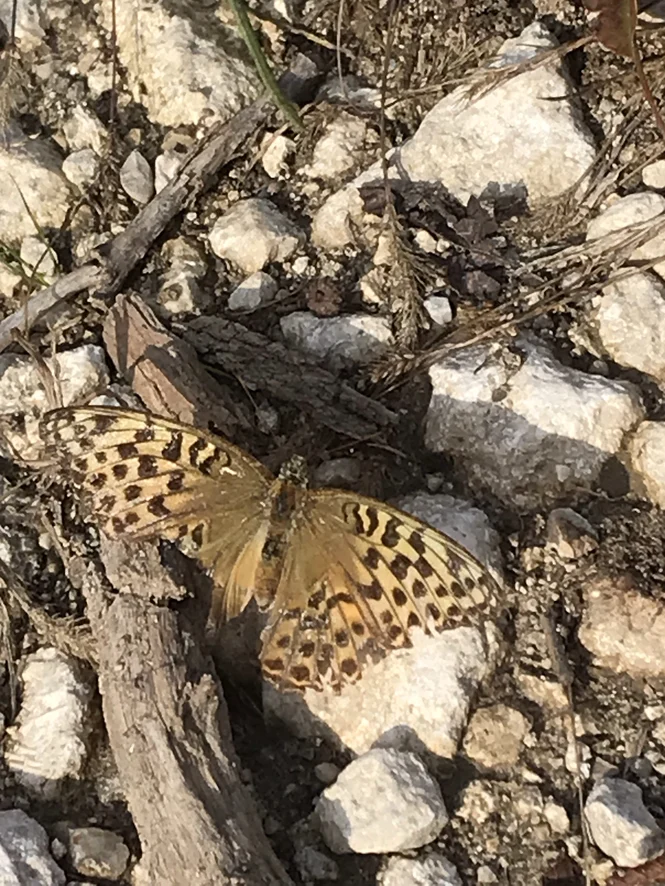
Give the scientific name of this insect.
Argynnis paphia
